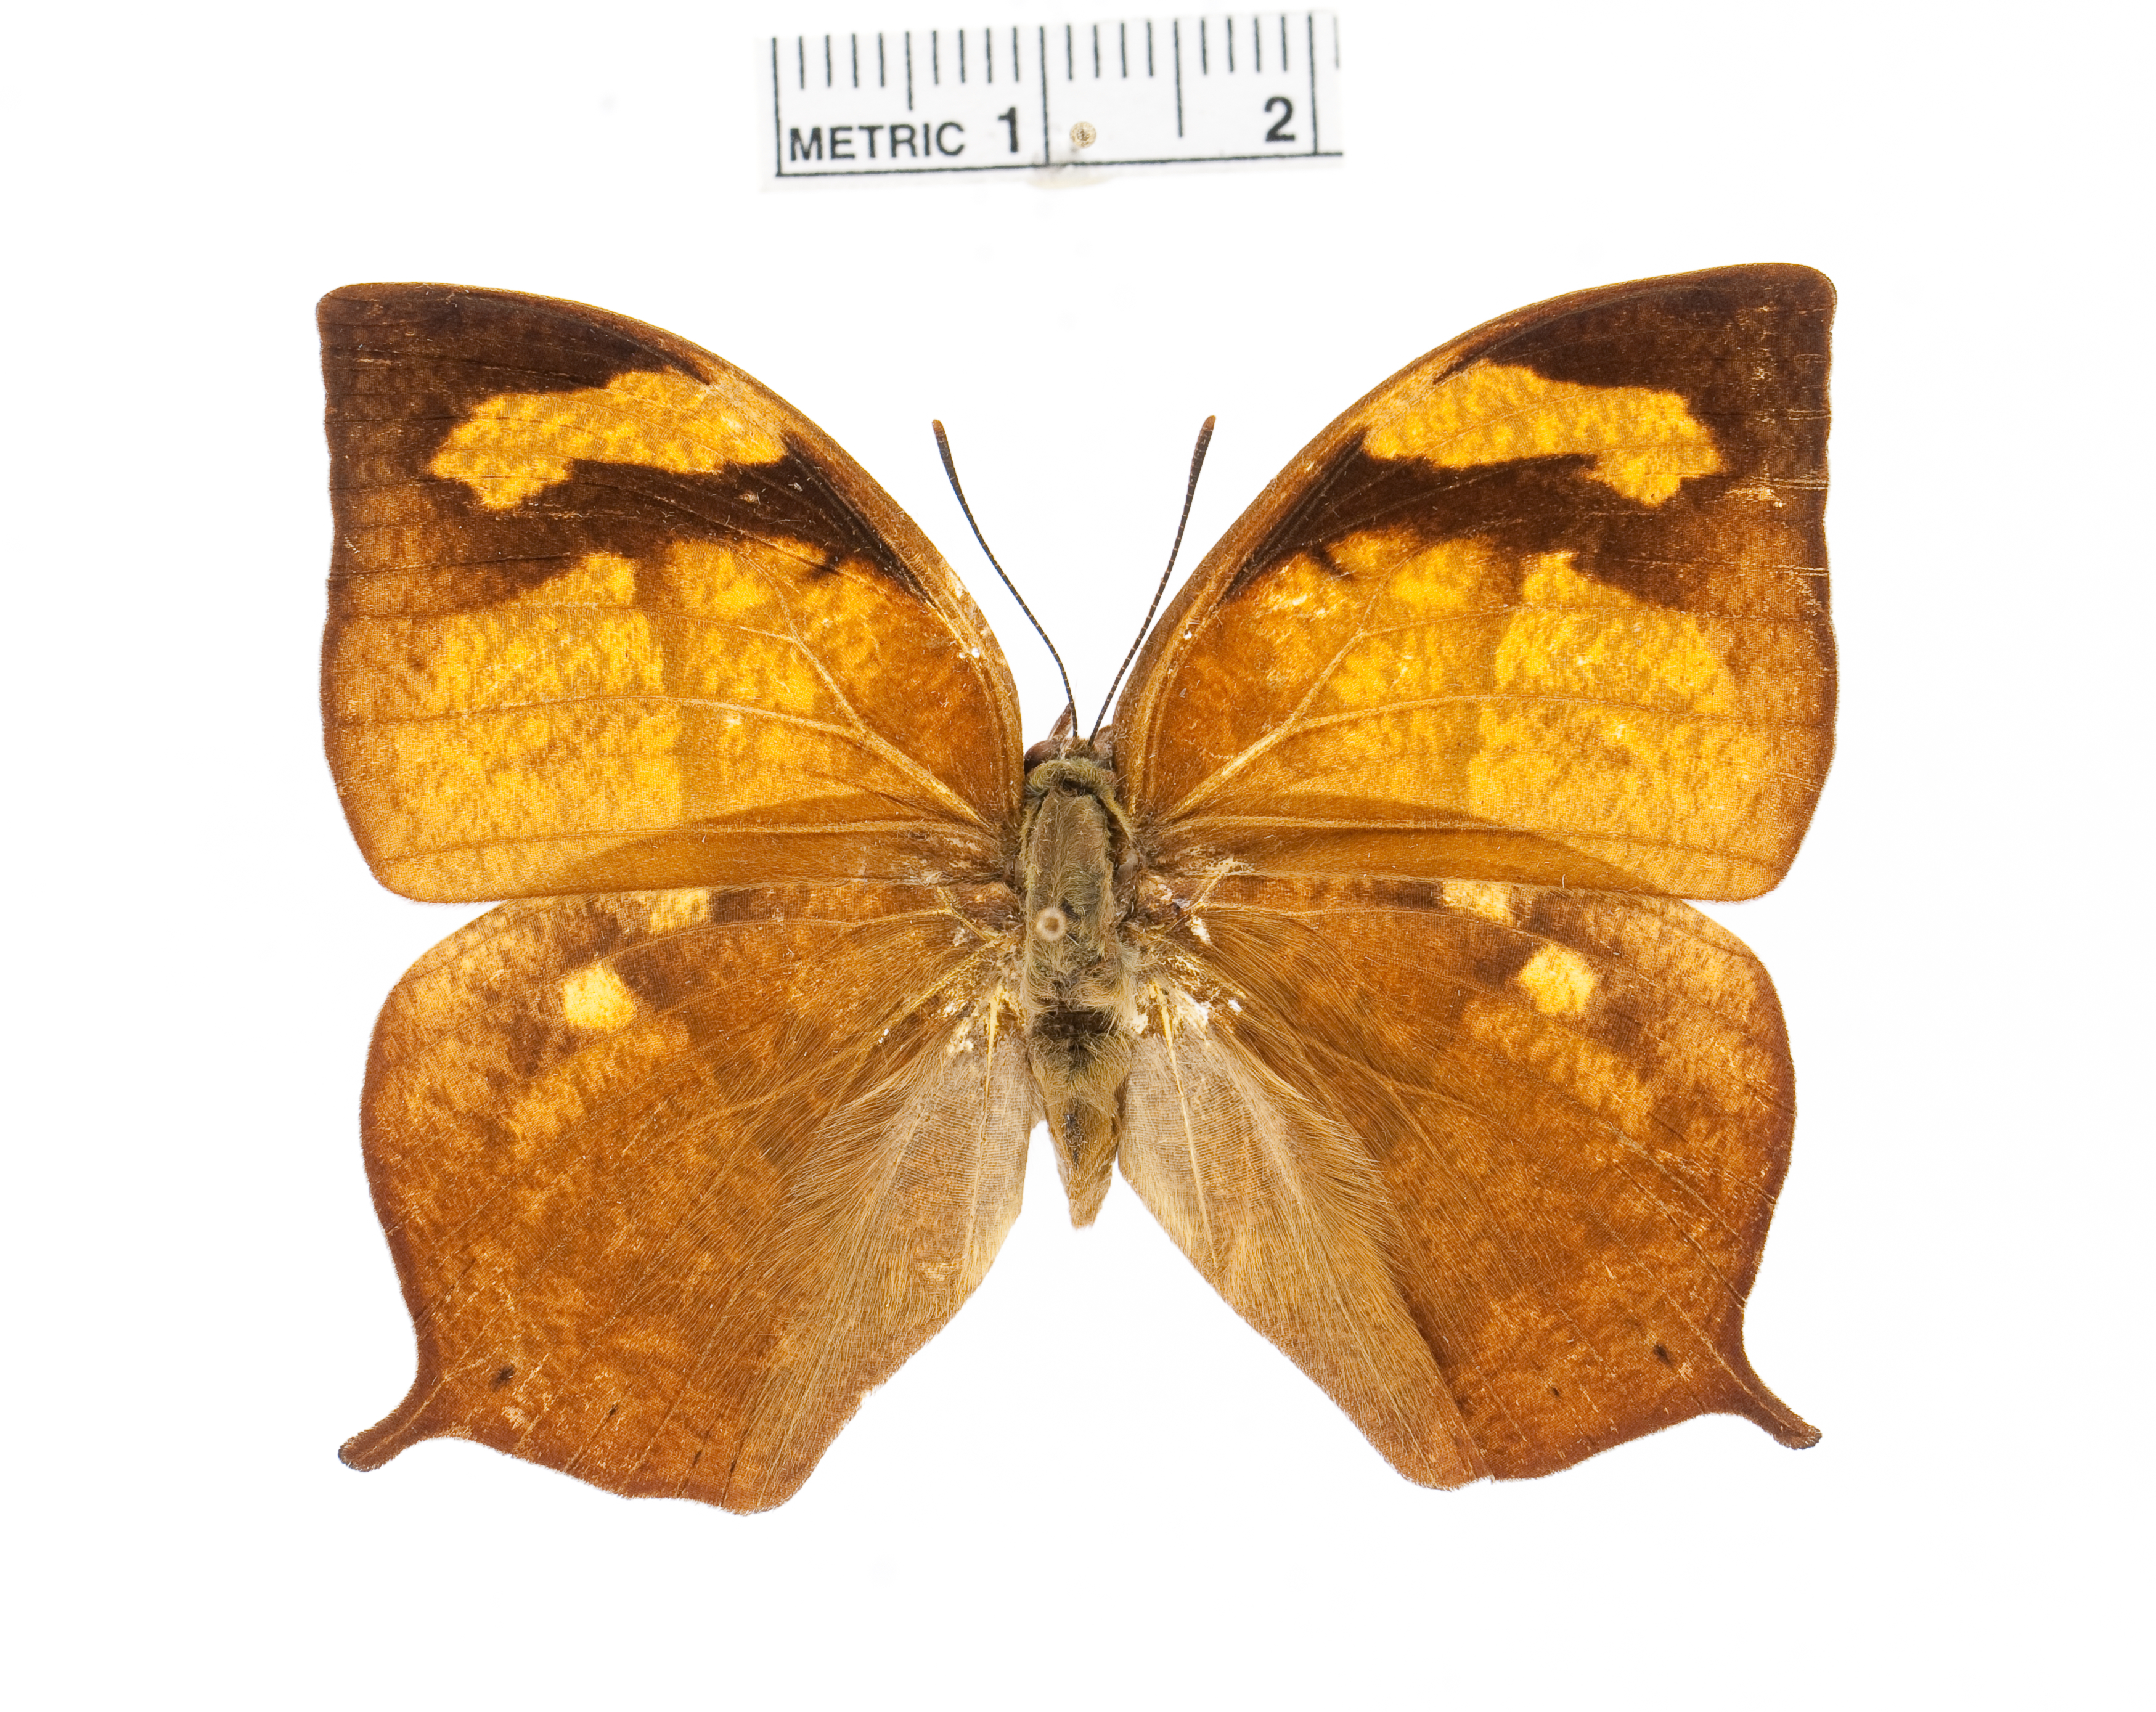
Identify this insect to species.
Fountainea eurypyle
